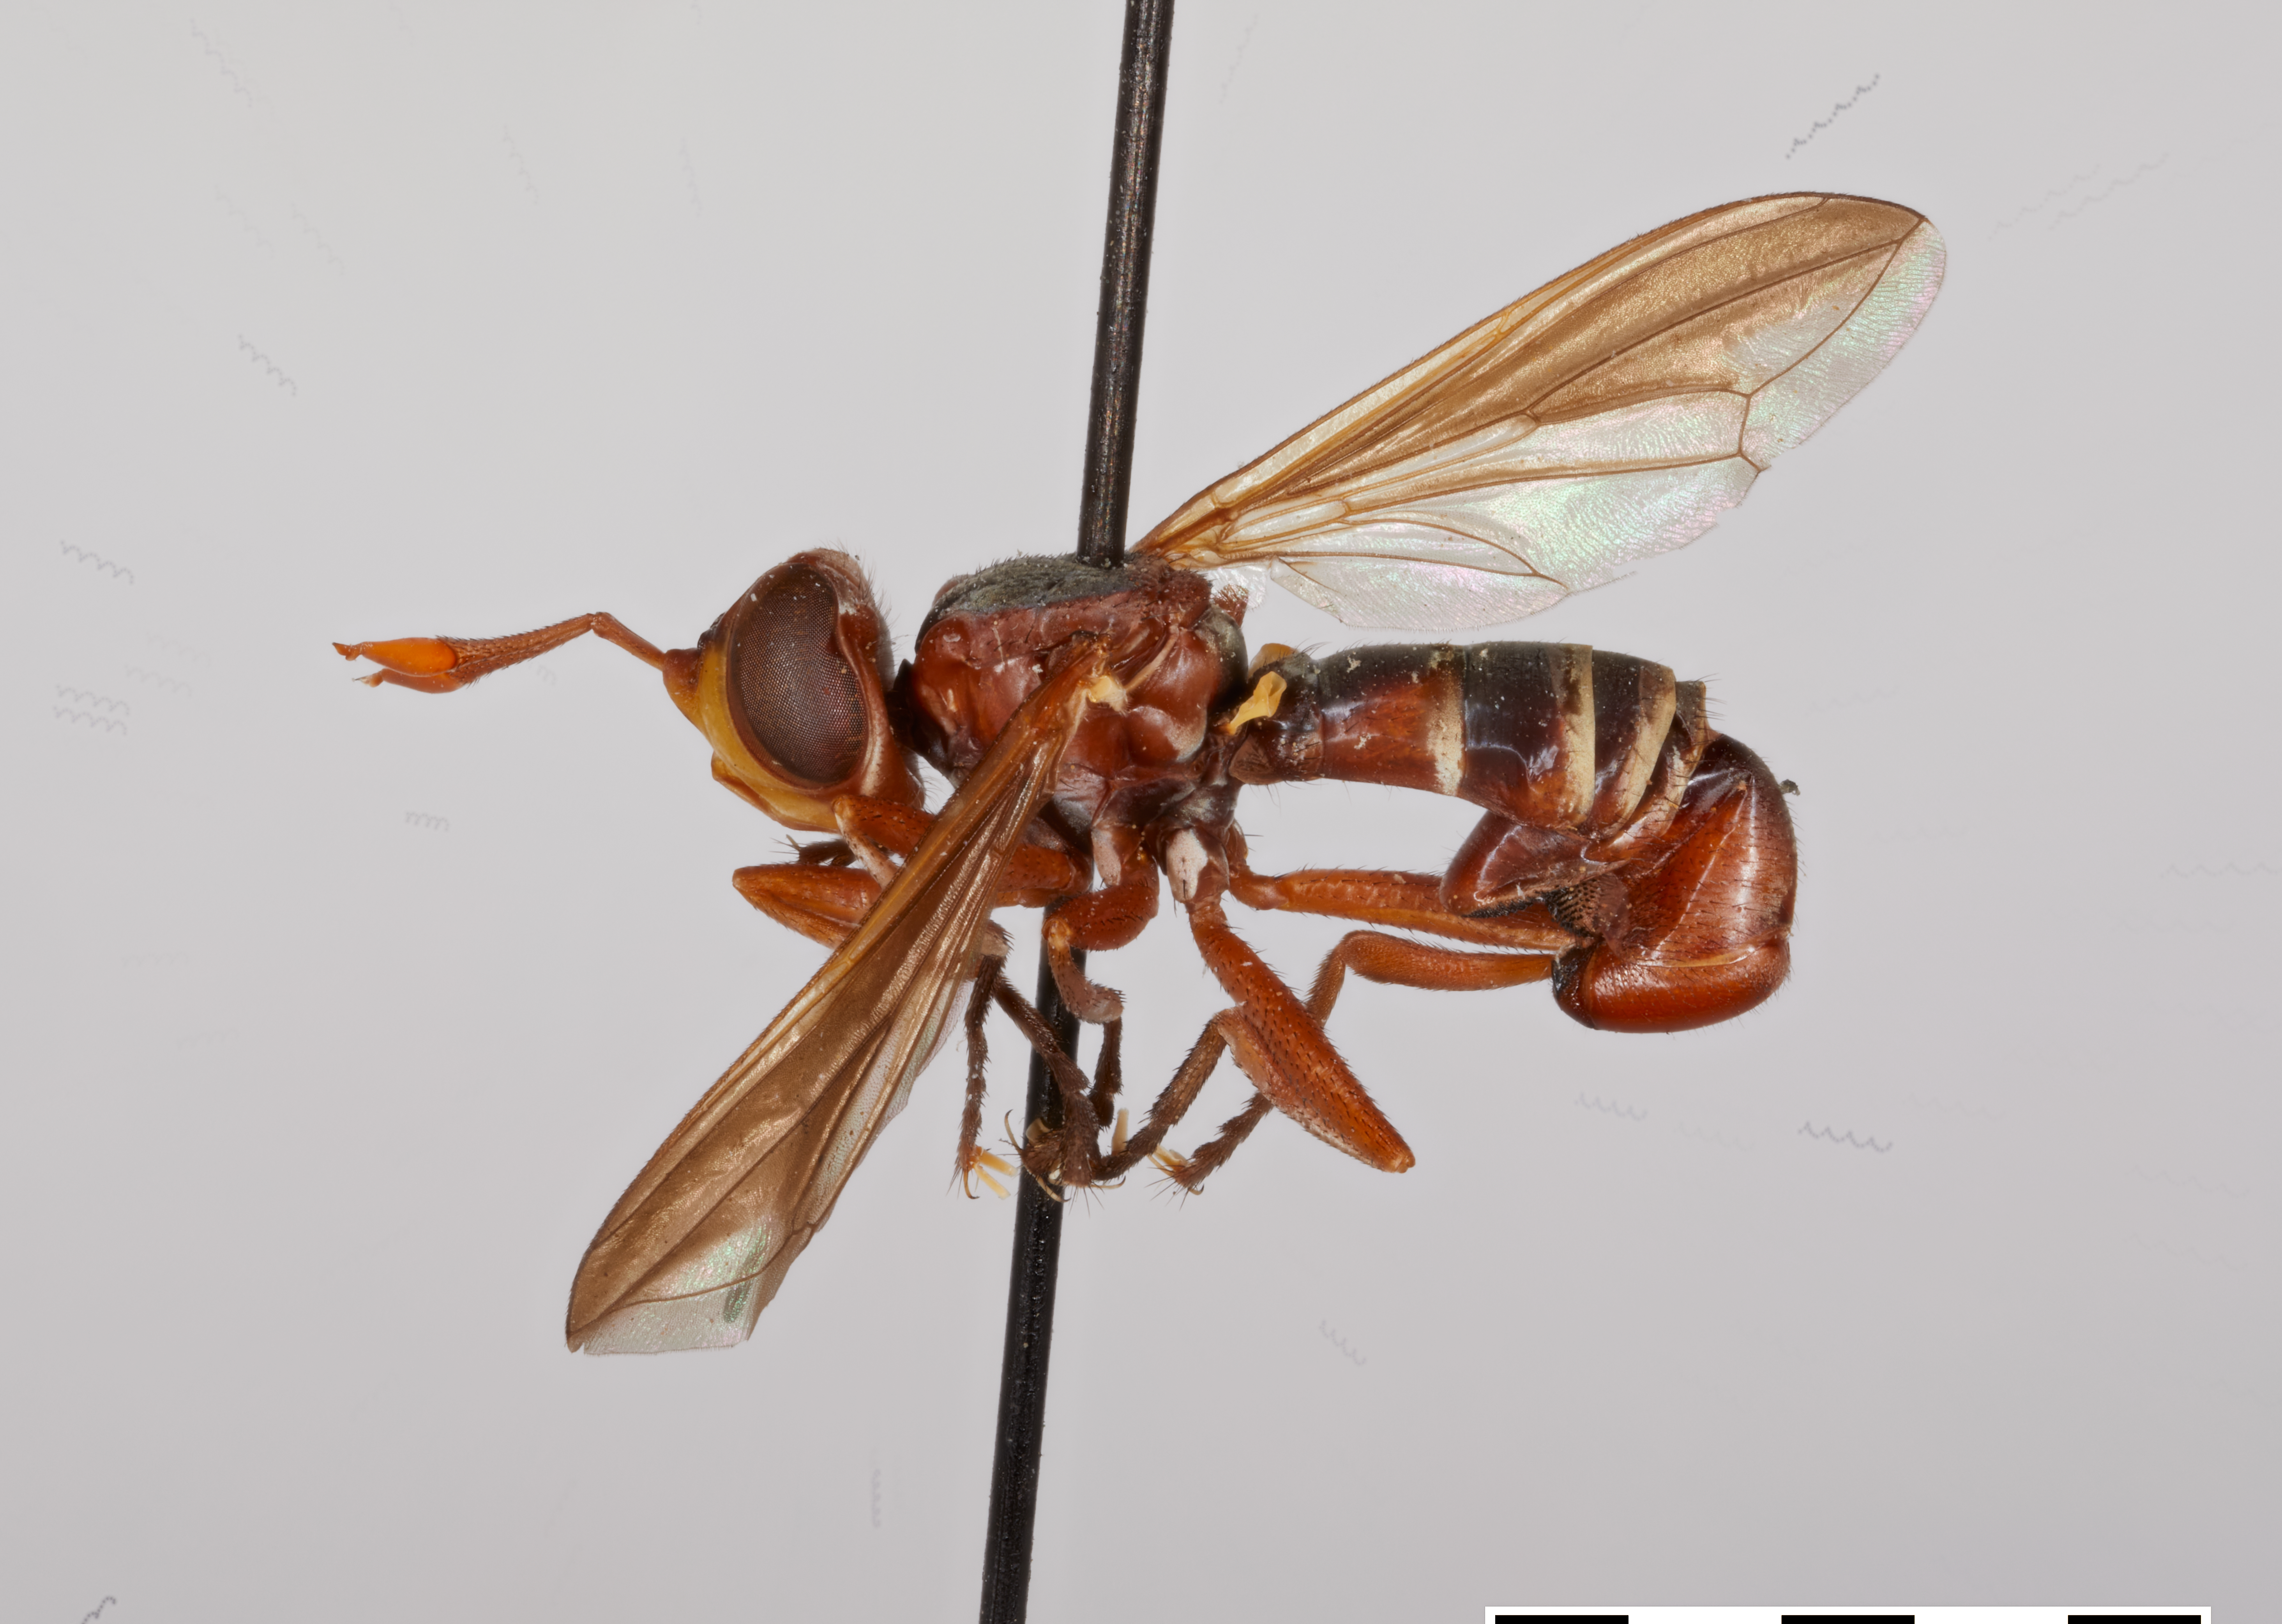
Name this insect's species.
Conops stylatus
